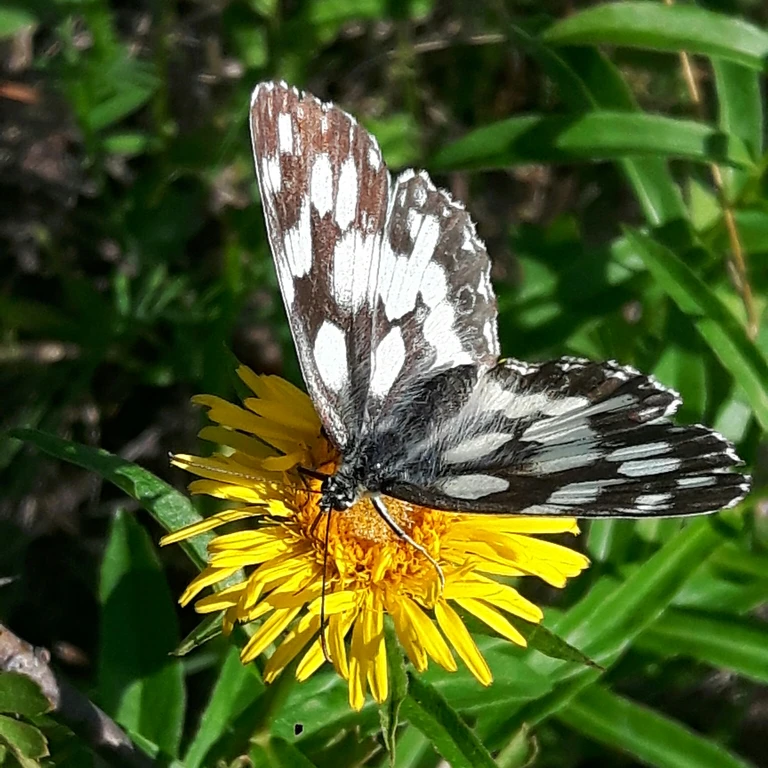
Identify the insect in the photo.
Melanargia galathea
